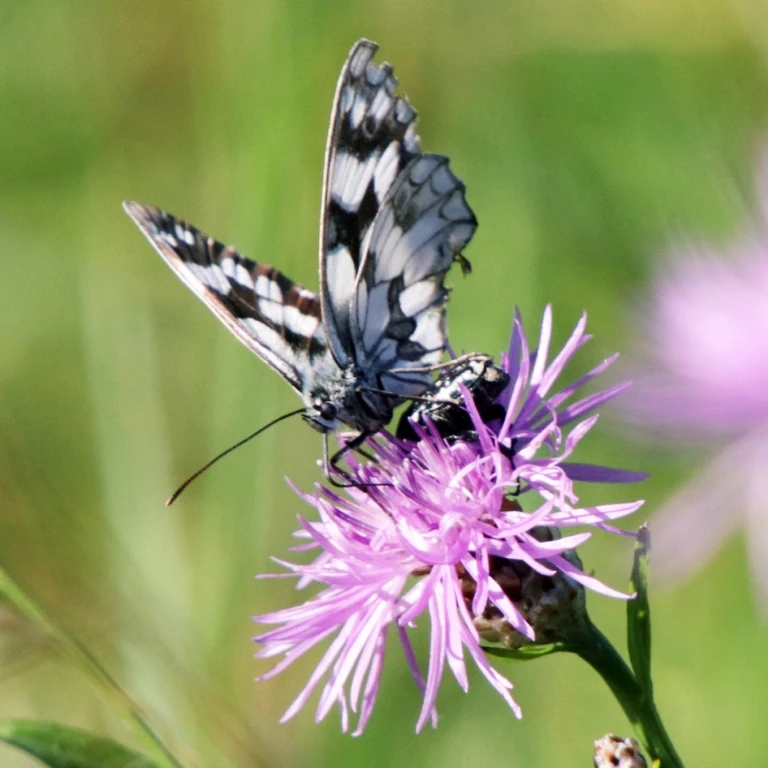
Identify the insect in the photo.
Melanargia galathea
